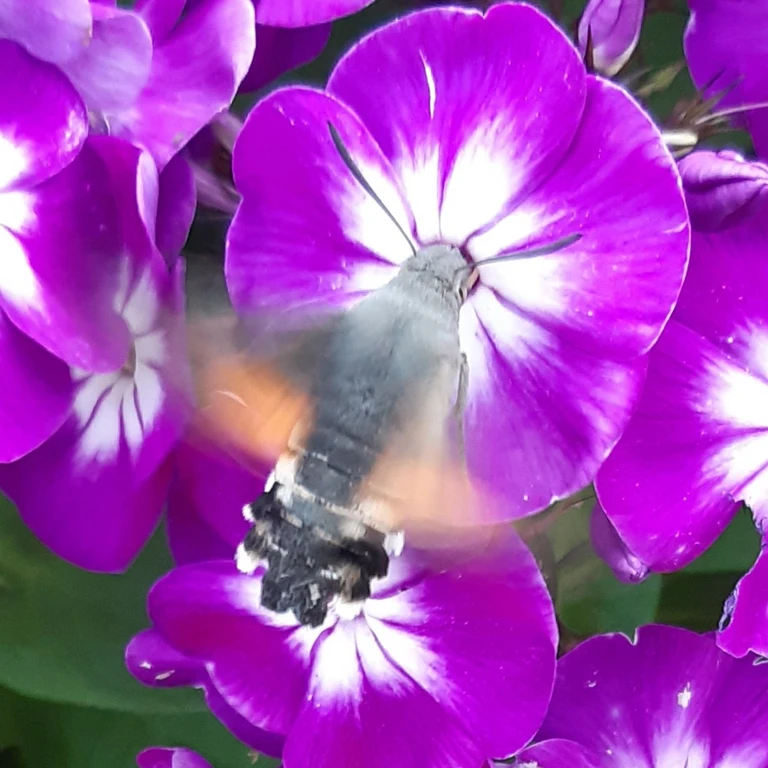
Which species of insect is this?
Macroglossum stellatarum
